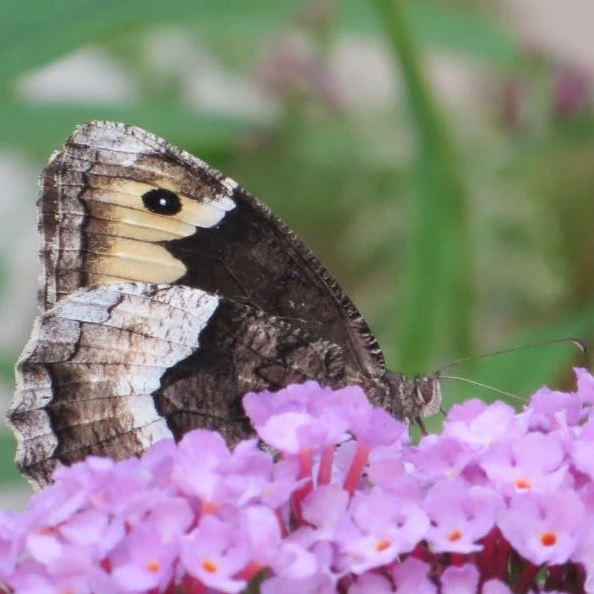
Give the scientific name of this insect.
Hipparchia alcyone
